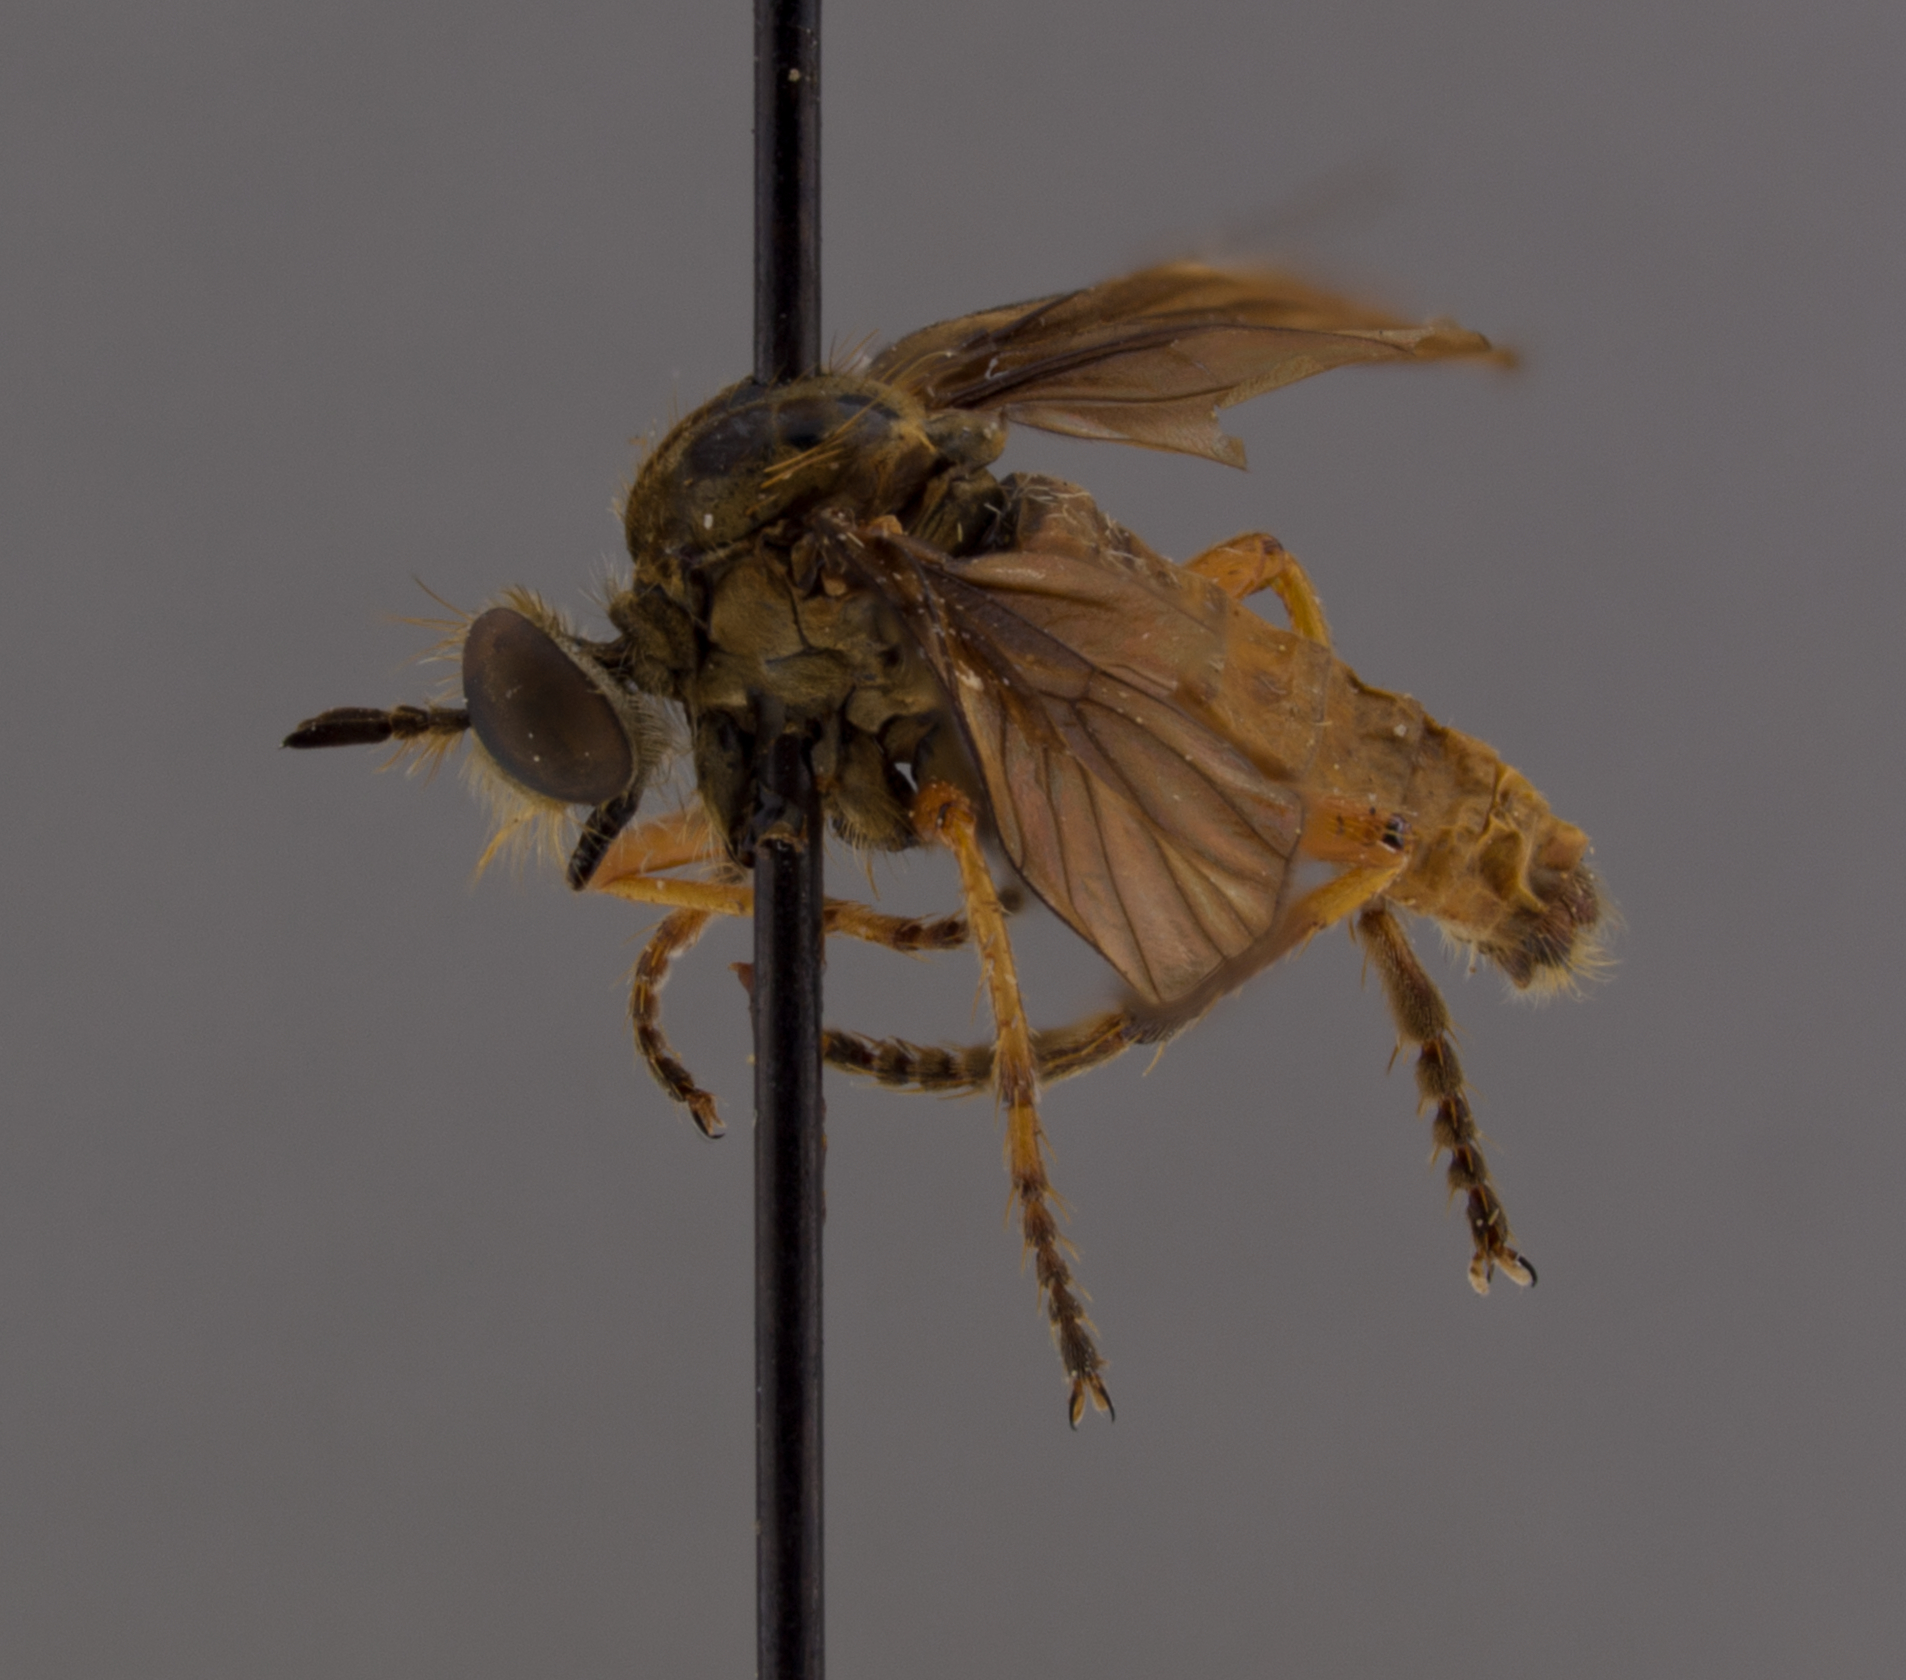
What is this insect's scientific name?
Cophura daphne
